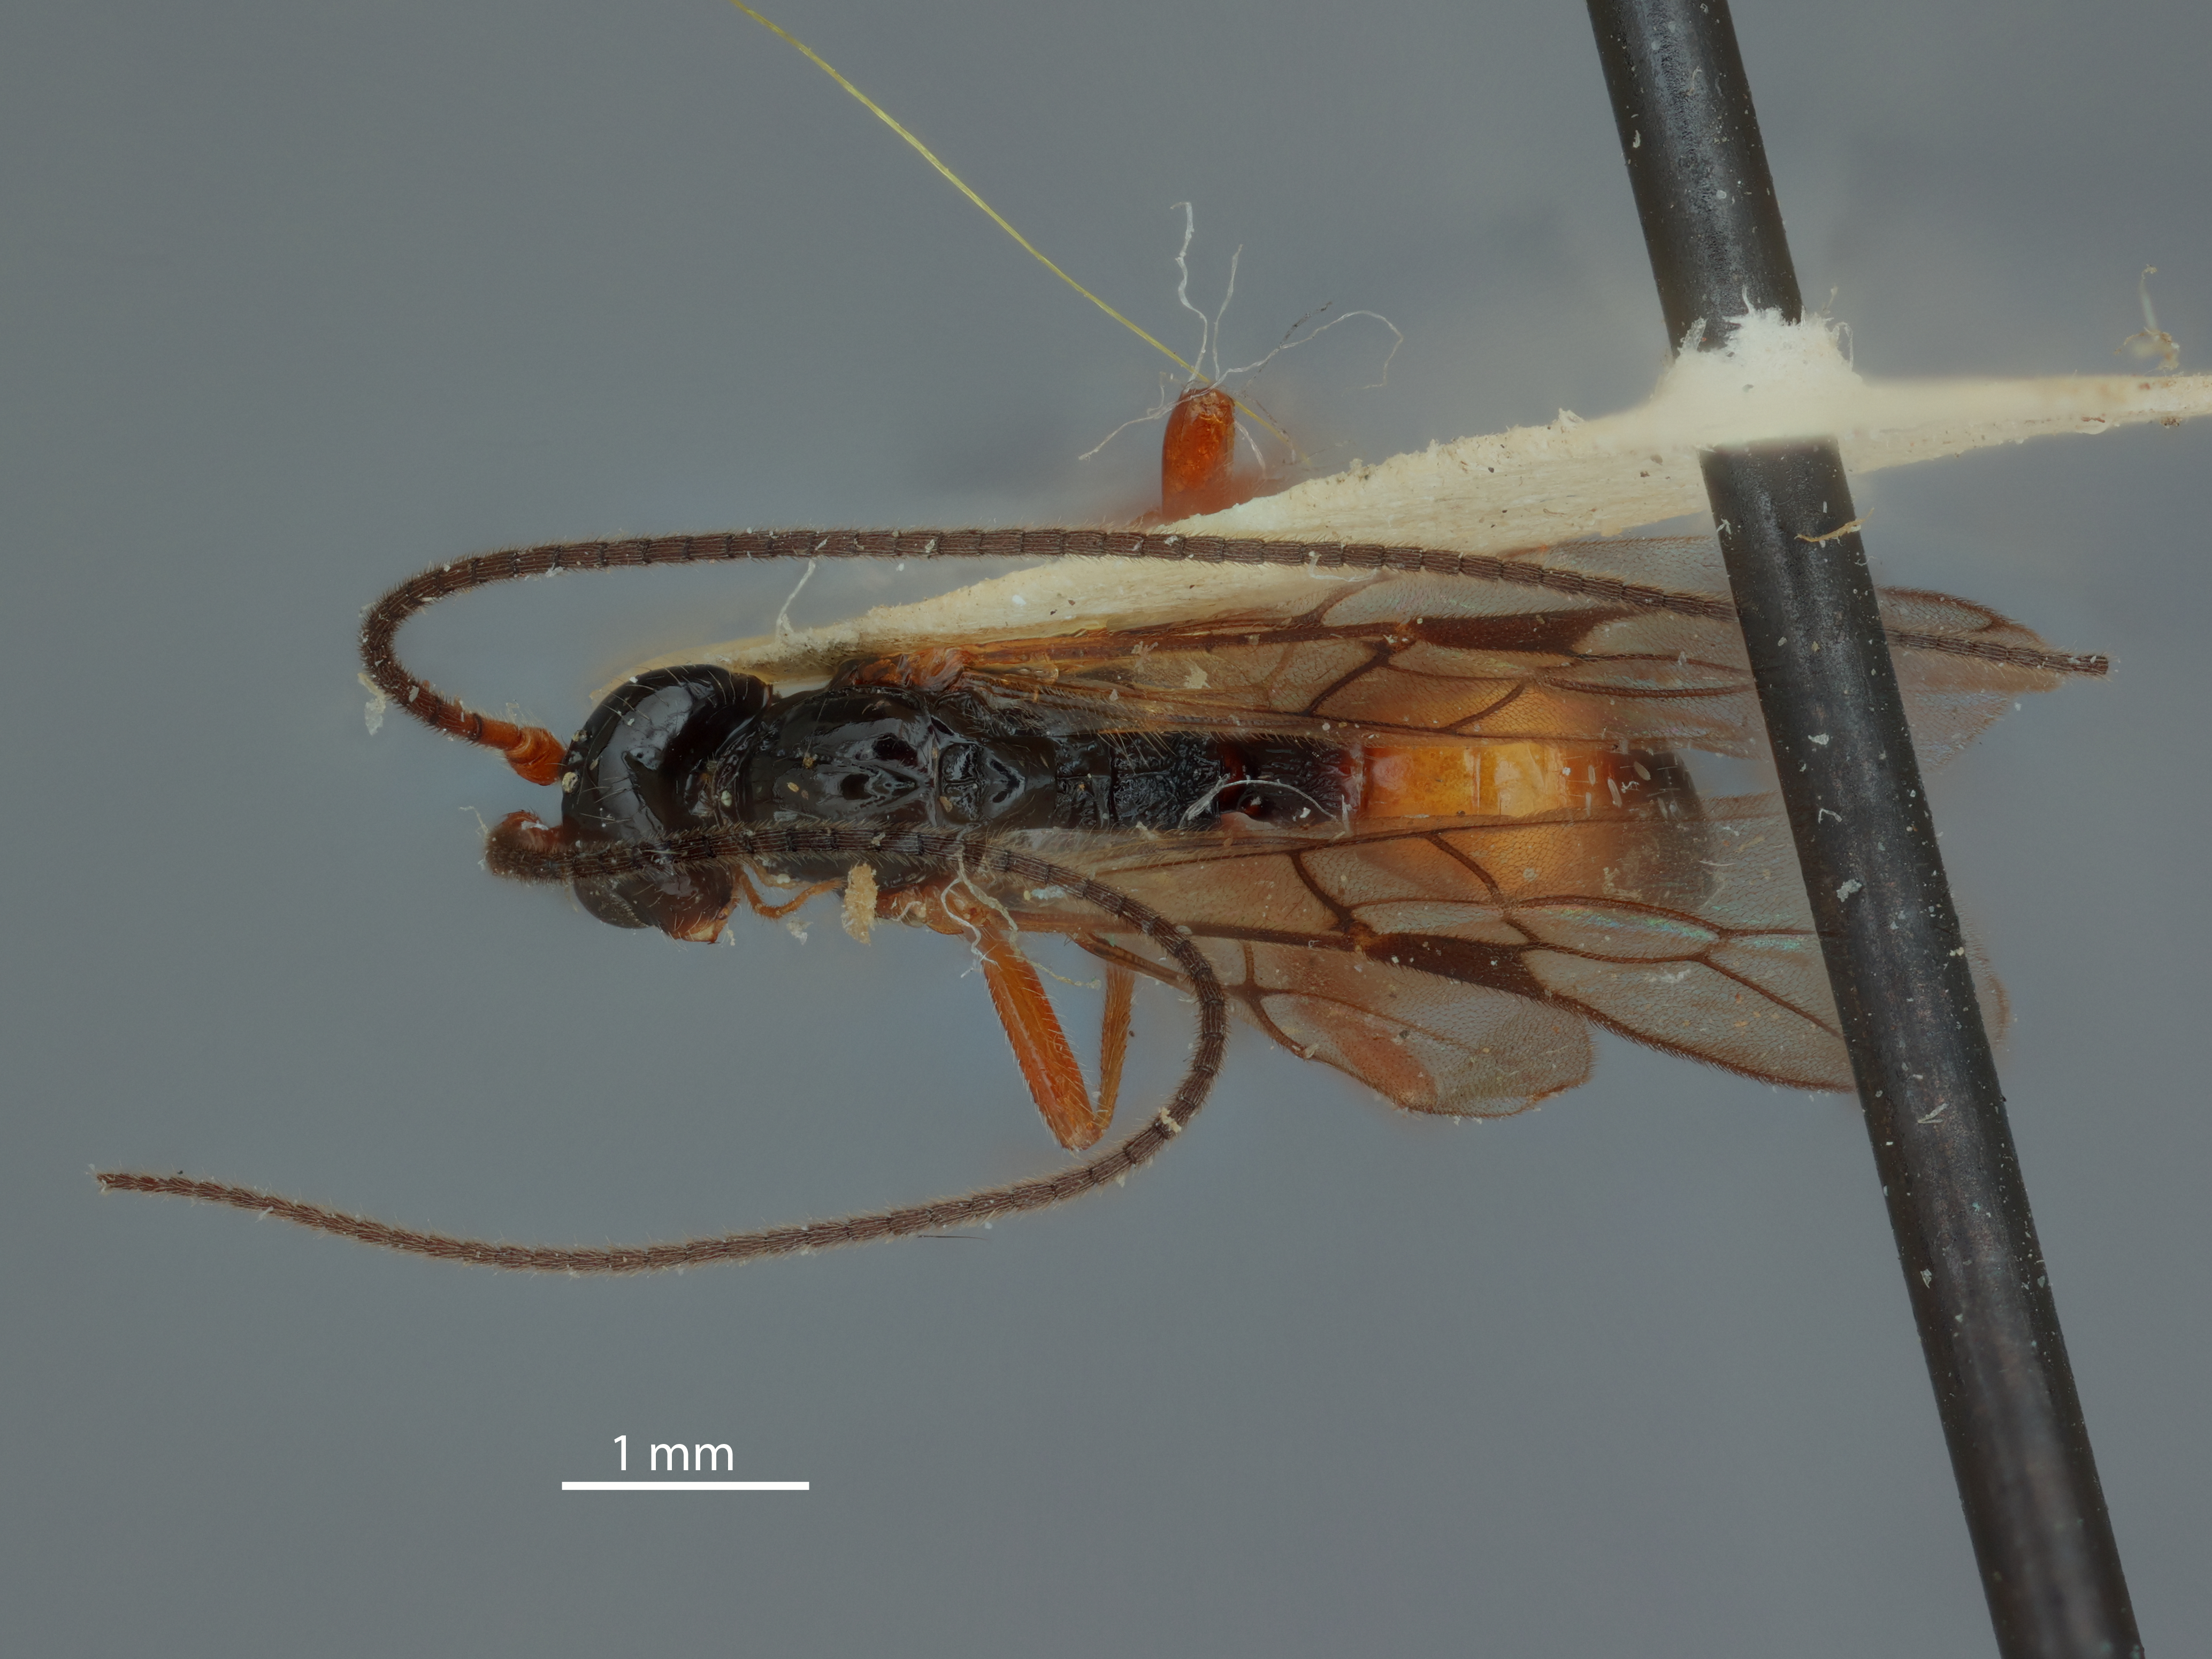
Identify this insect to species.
Phaenocarpa indistincta
